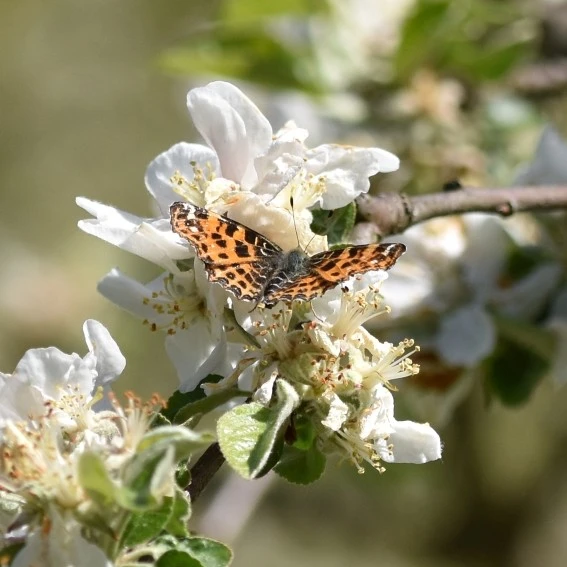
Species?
Araschnia levana
